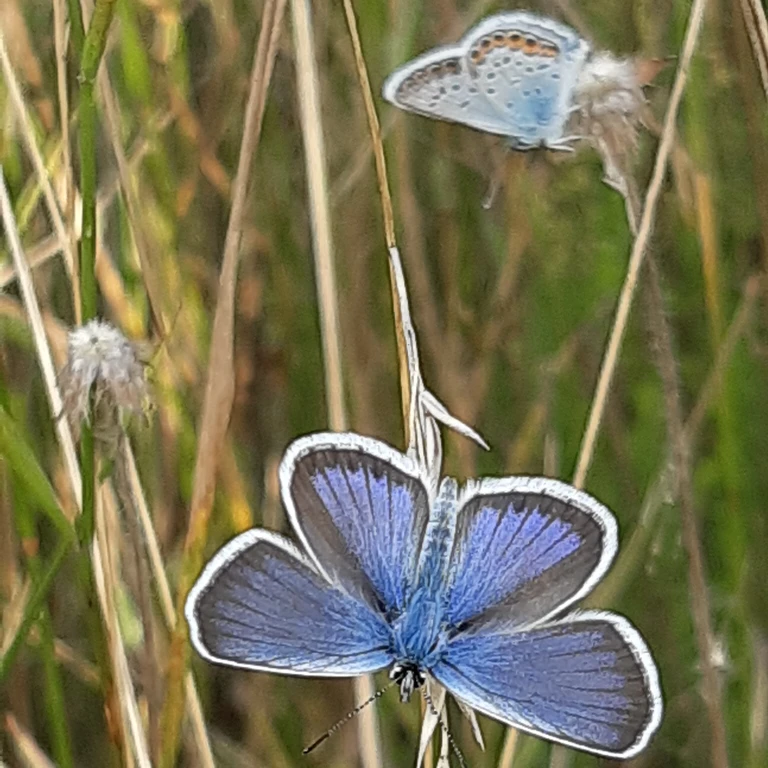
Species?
Plebejus argus
